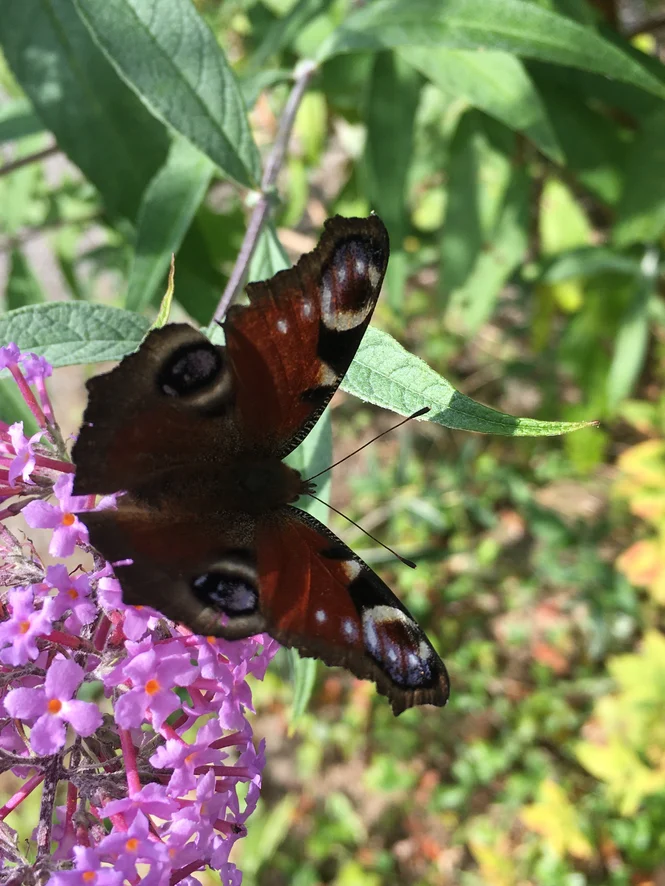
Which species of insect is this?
Aglais io
